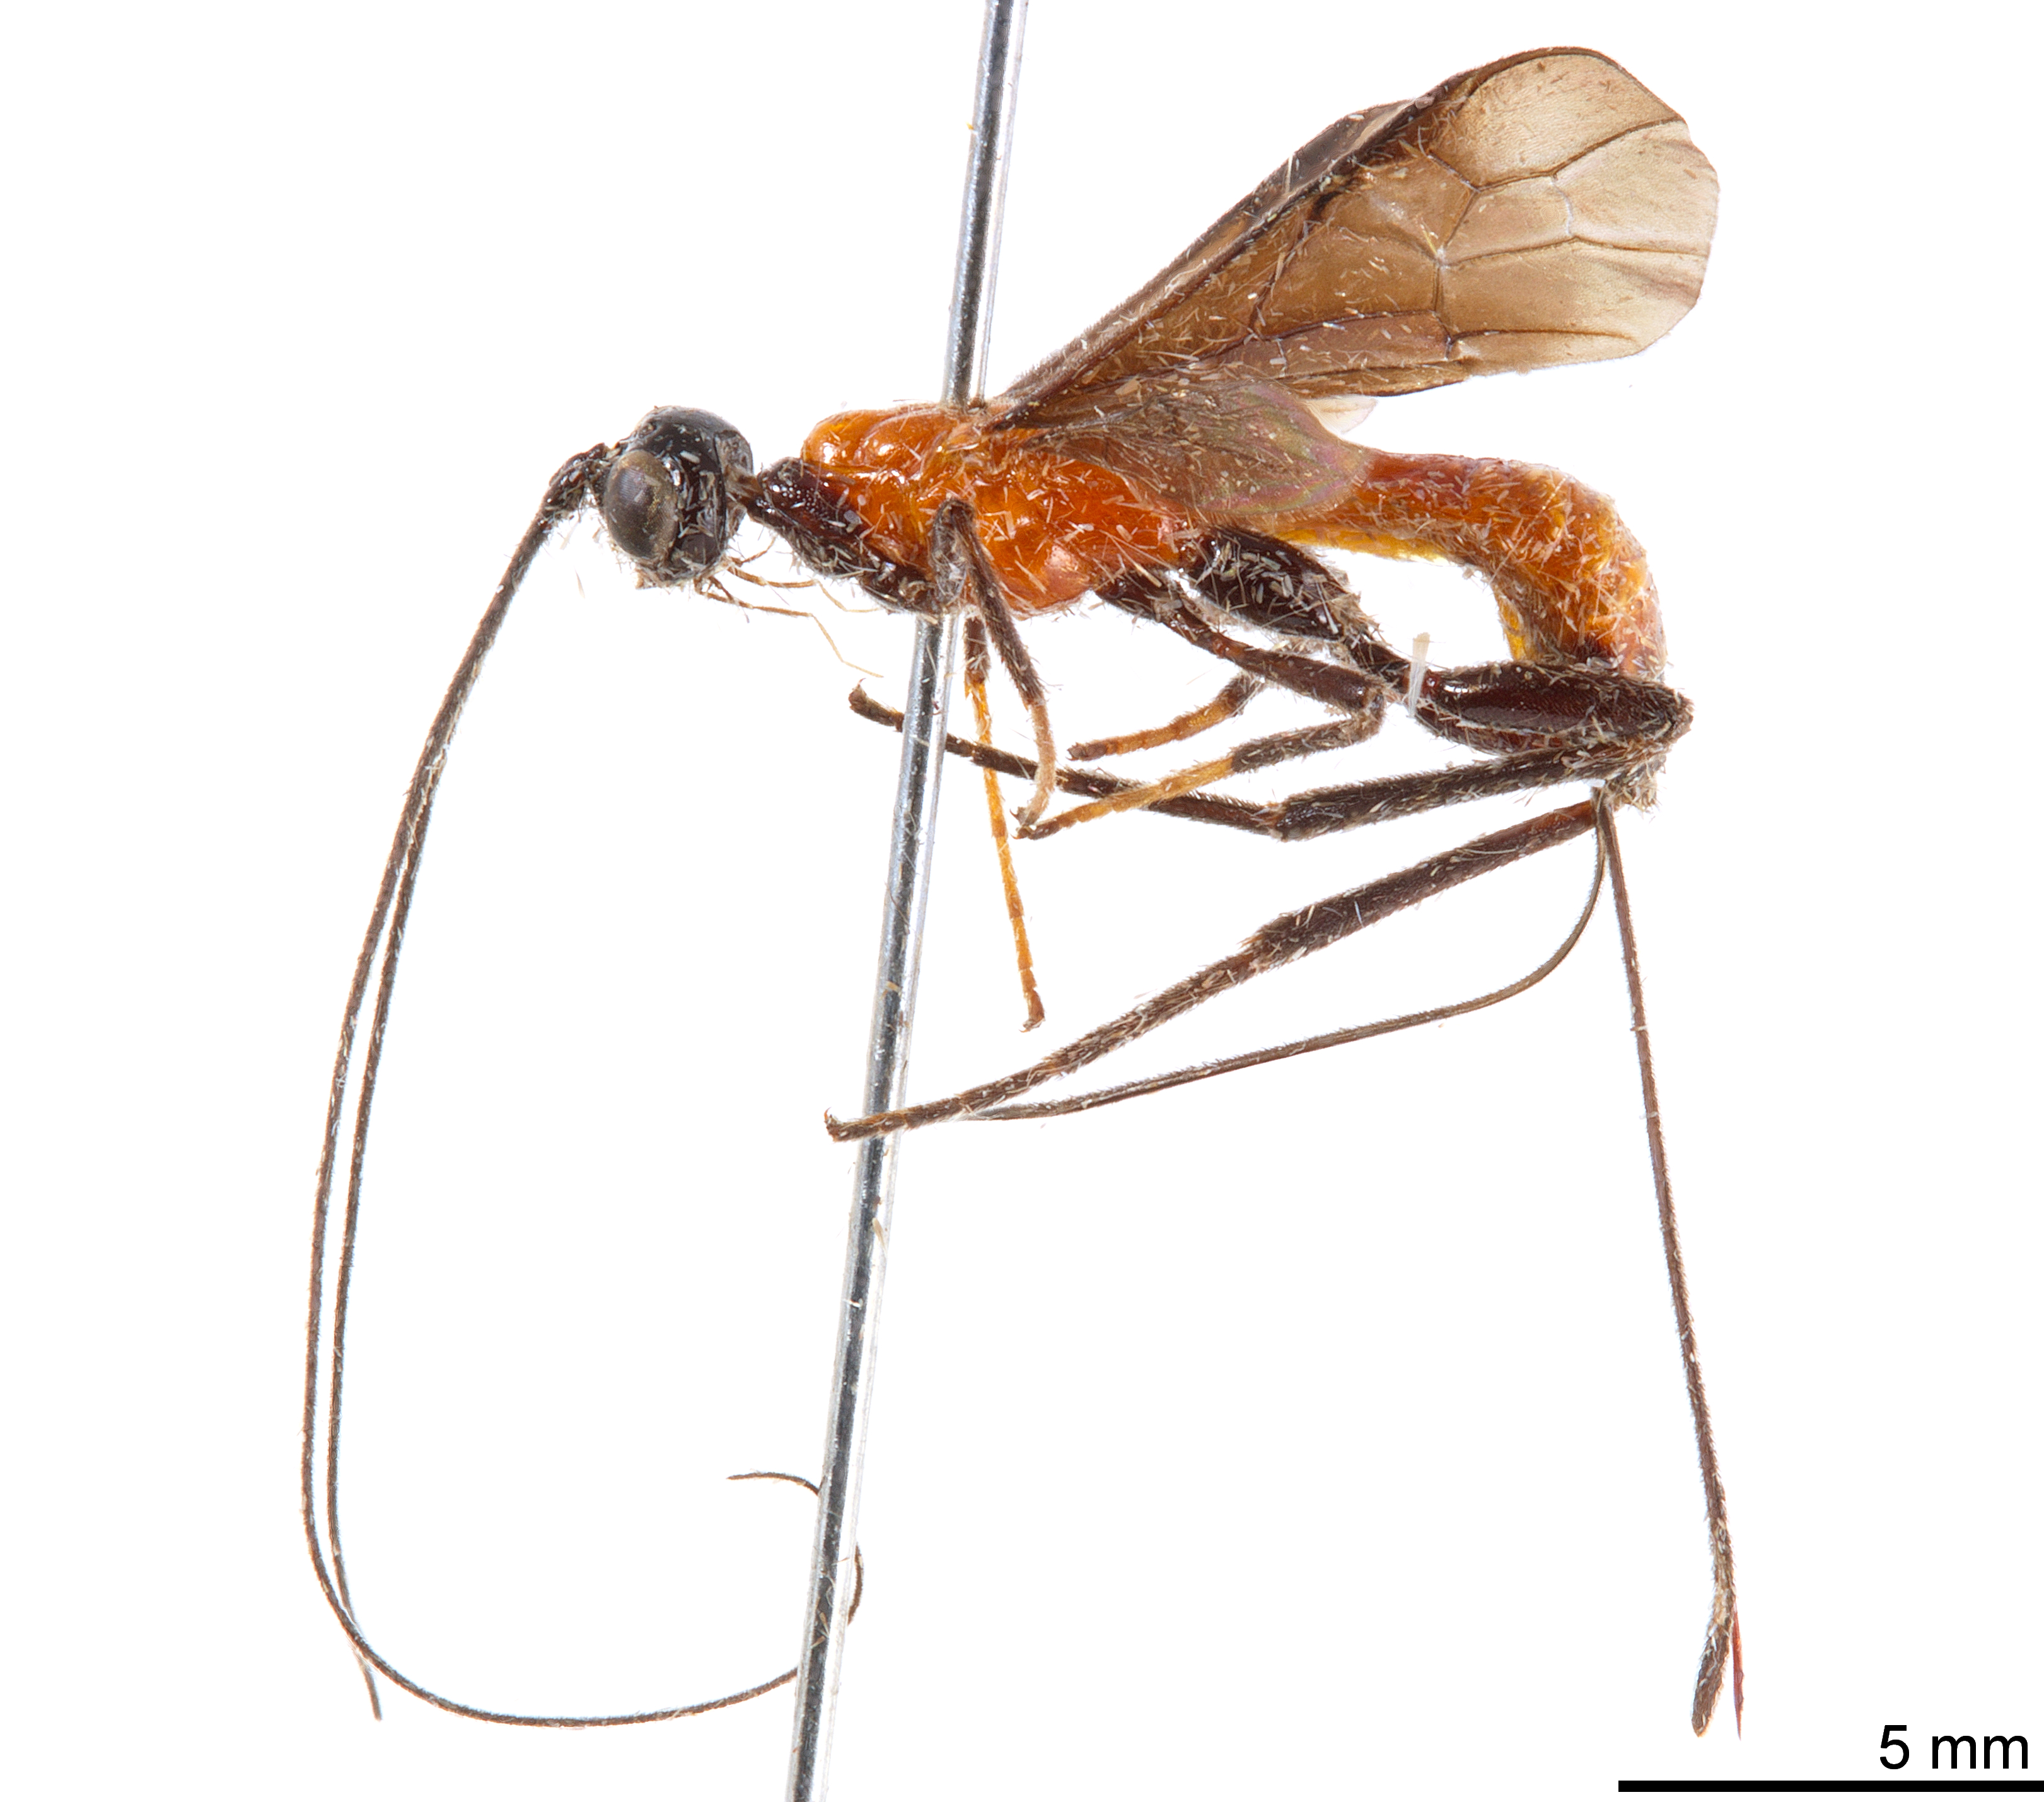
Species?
Megaloproctus pertinax
